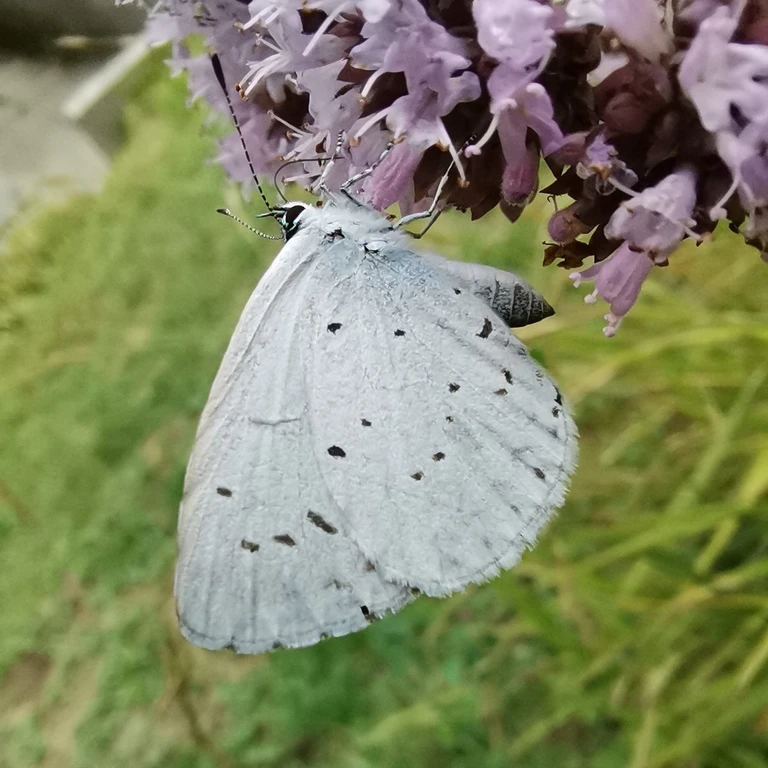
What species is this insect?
Celastrina argiolus
